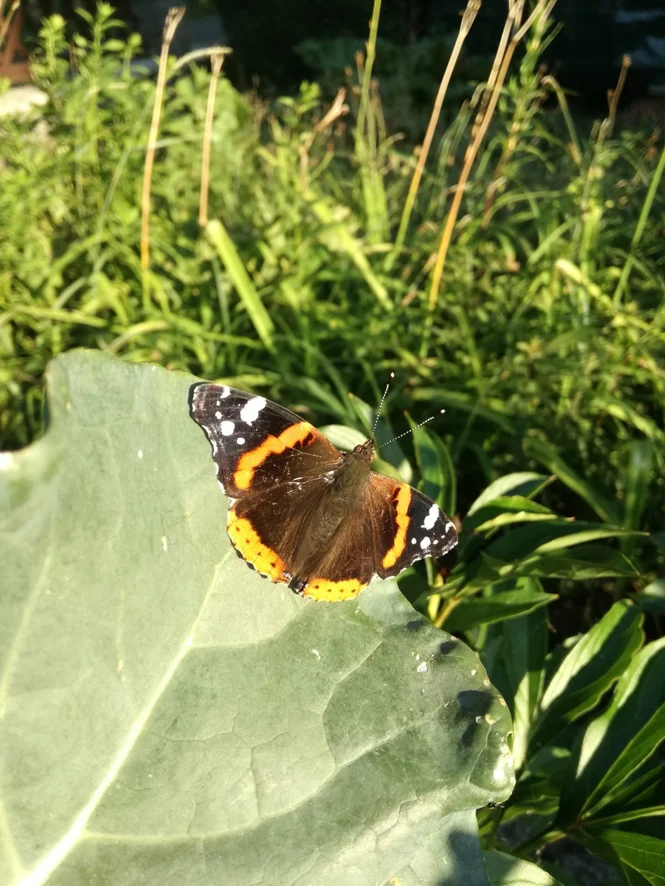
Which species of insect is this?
Vanessa atalanta
